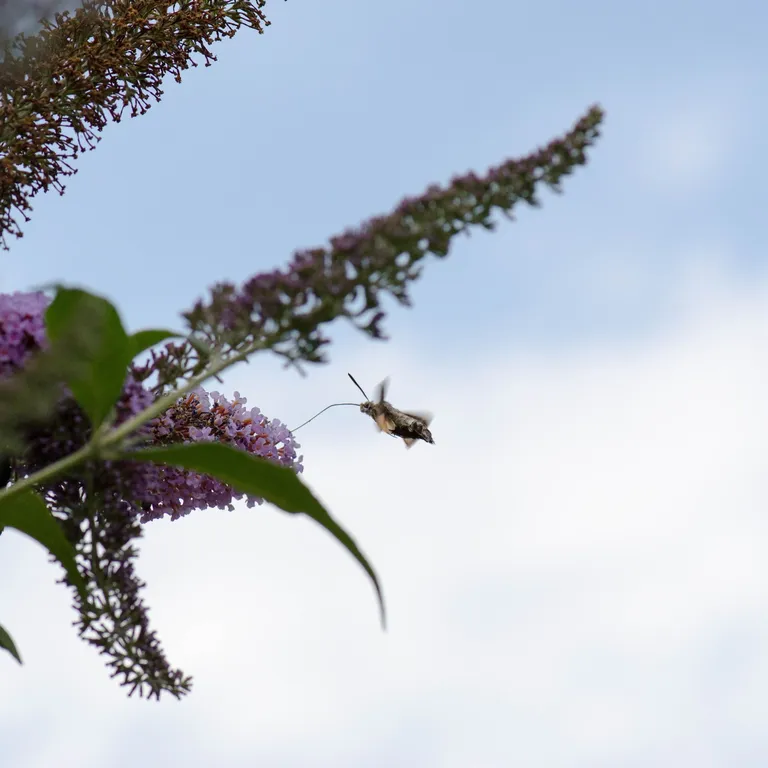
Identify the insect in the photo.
Macroglossum stellatarum
